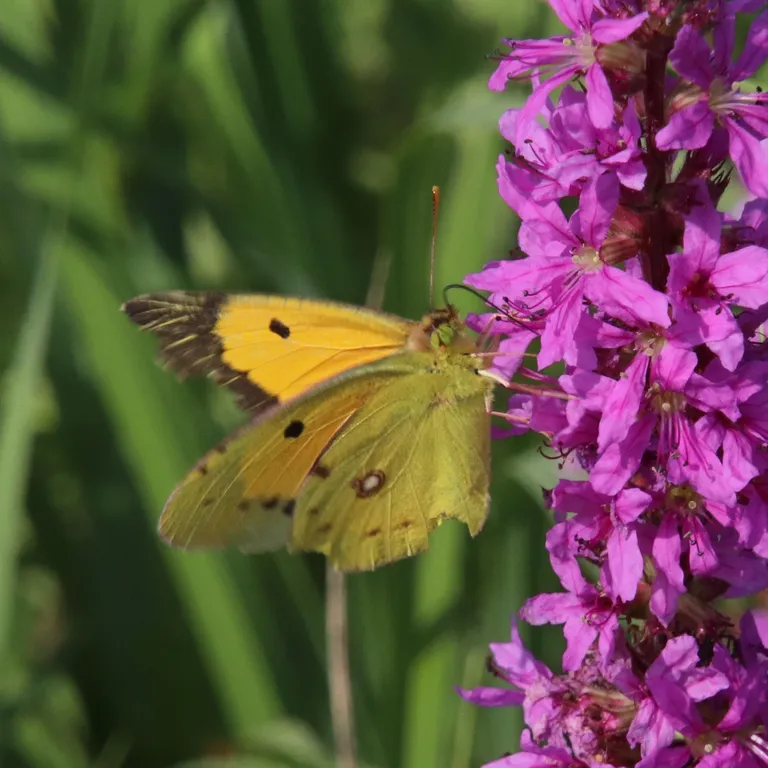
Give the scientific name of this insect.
Colias croceus
